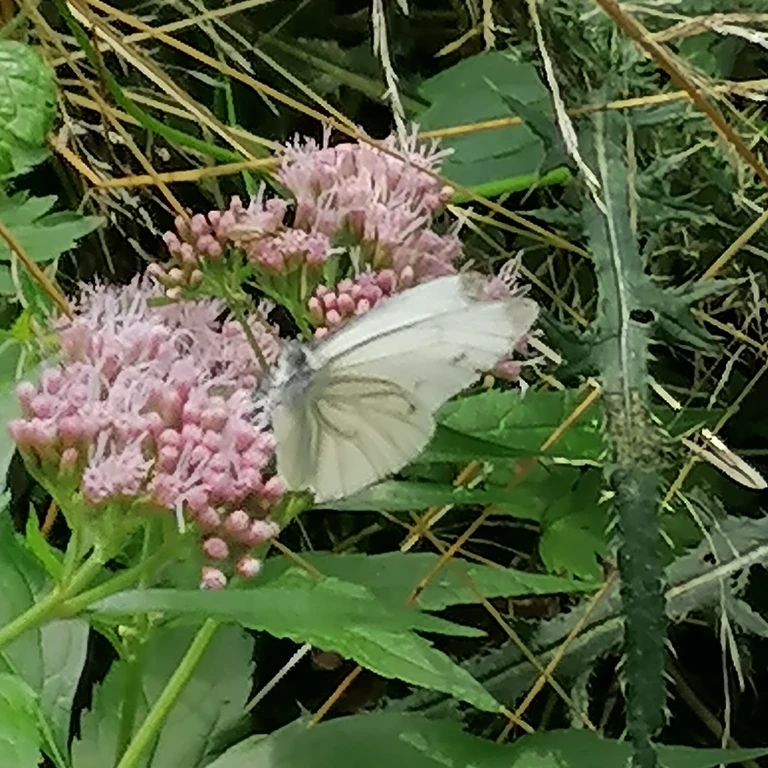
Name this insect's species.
Pieris napi
